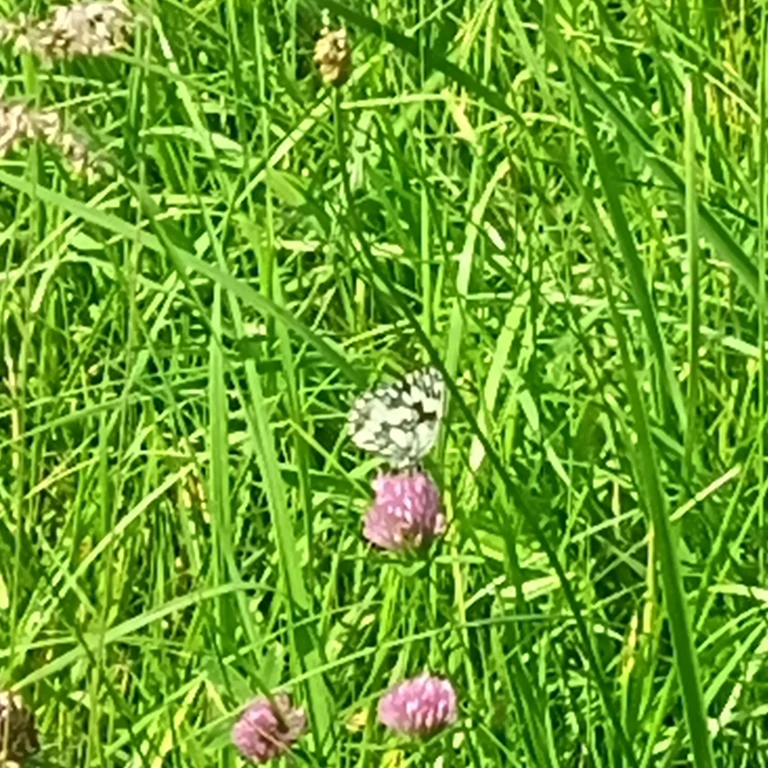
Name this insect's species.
Melanargia galathea
